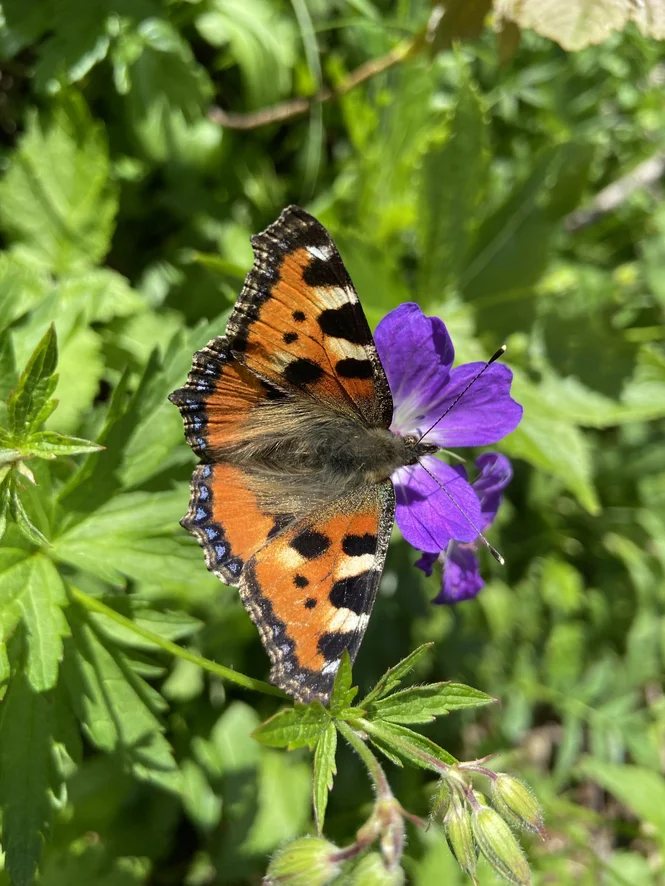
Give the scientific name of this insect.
Aglais urticae
